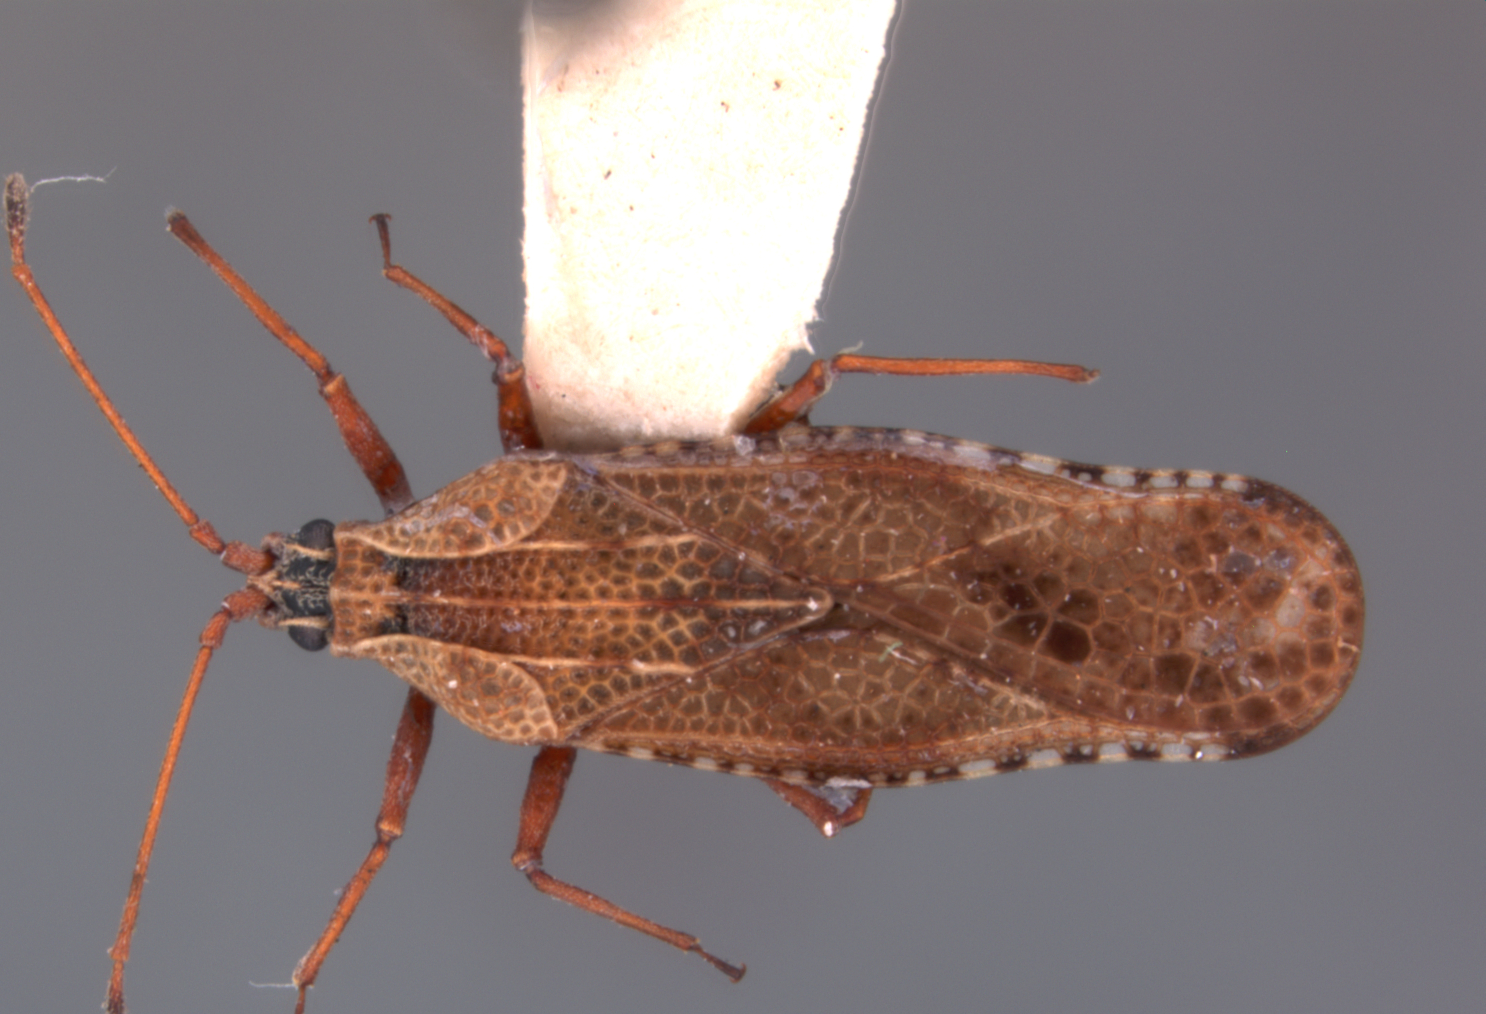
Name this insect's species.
Cysteochila terminalis
